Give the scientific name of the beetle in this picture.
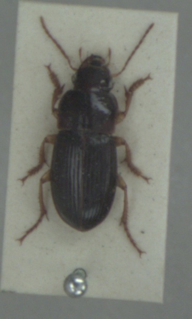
Harpalus latus
